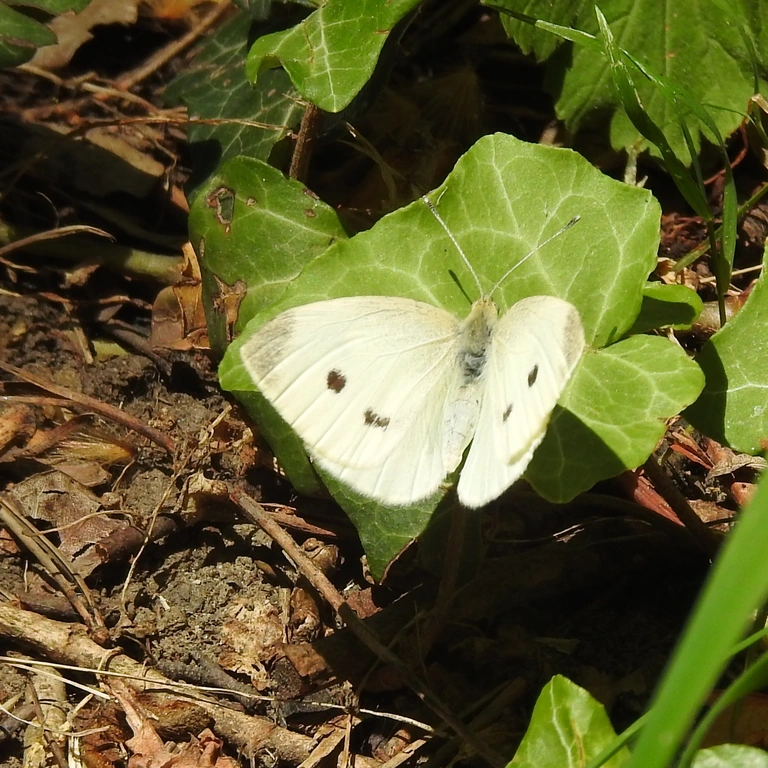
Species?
Pieris rapae
